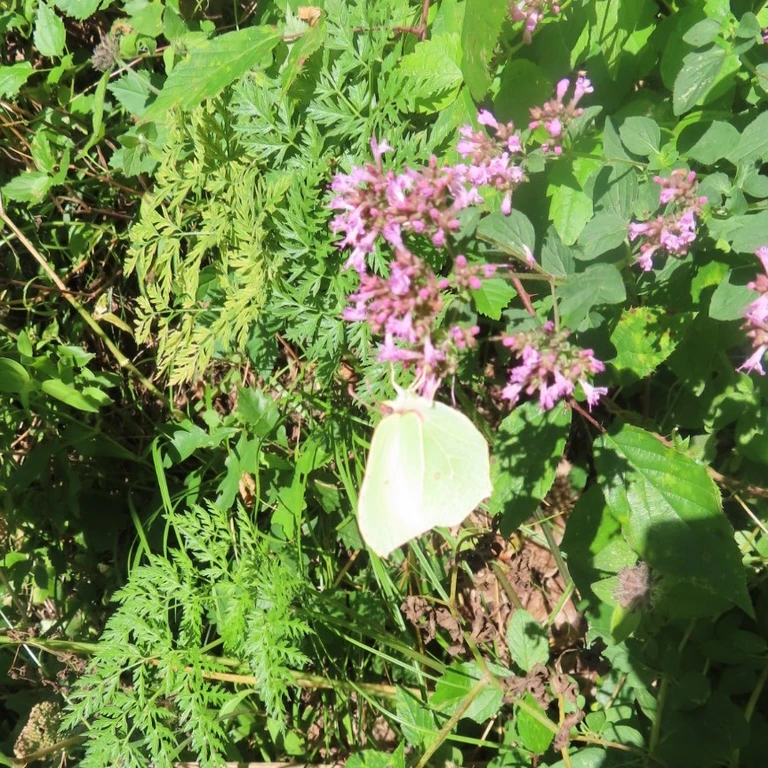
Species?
Gonepteryx rhamni
